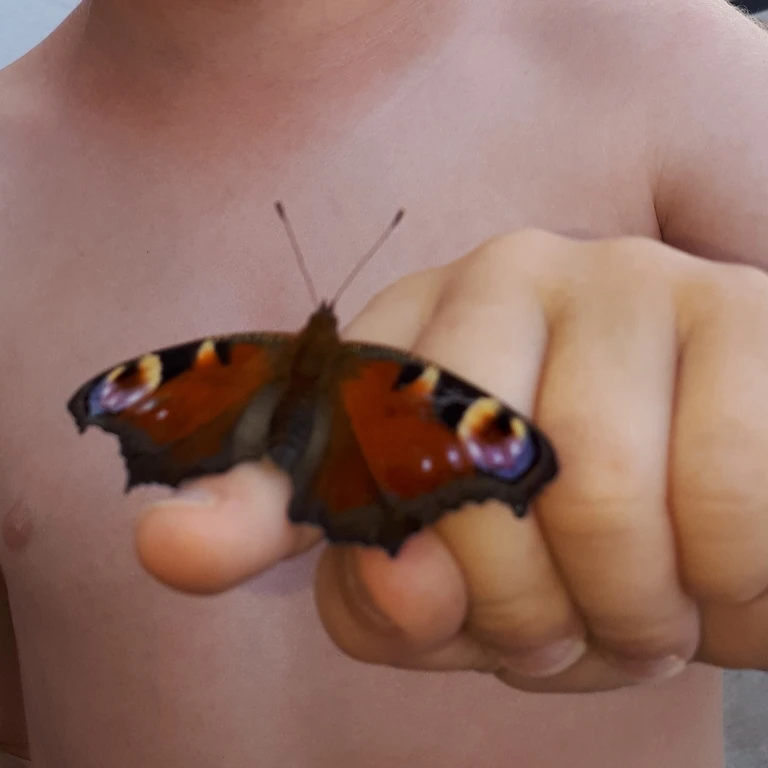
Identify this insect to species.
Aglais io
